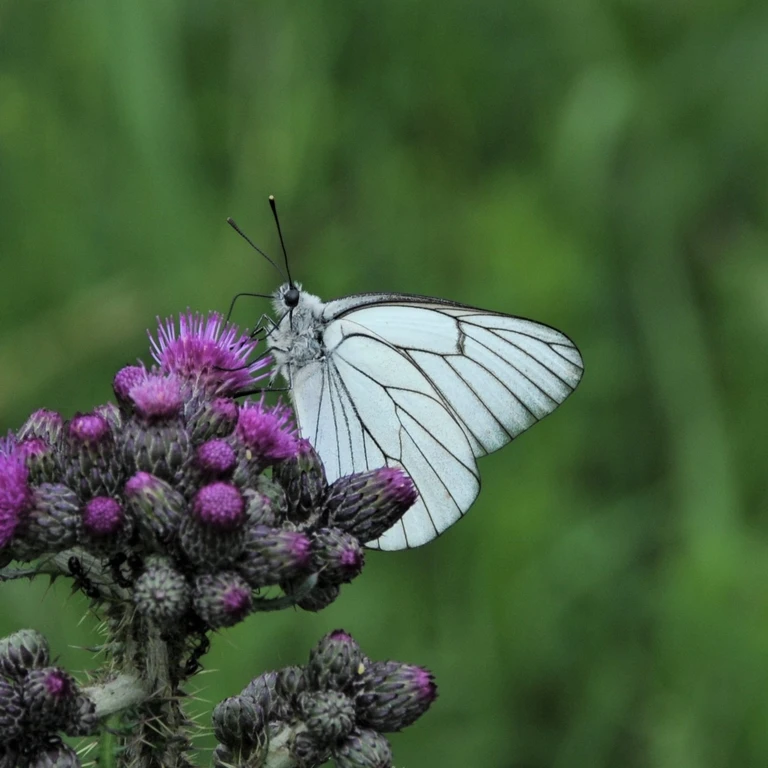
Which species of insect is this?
Aporia crataegi
